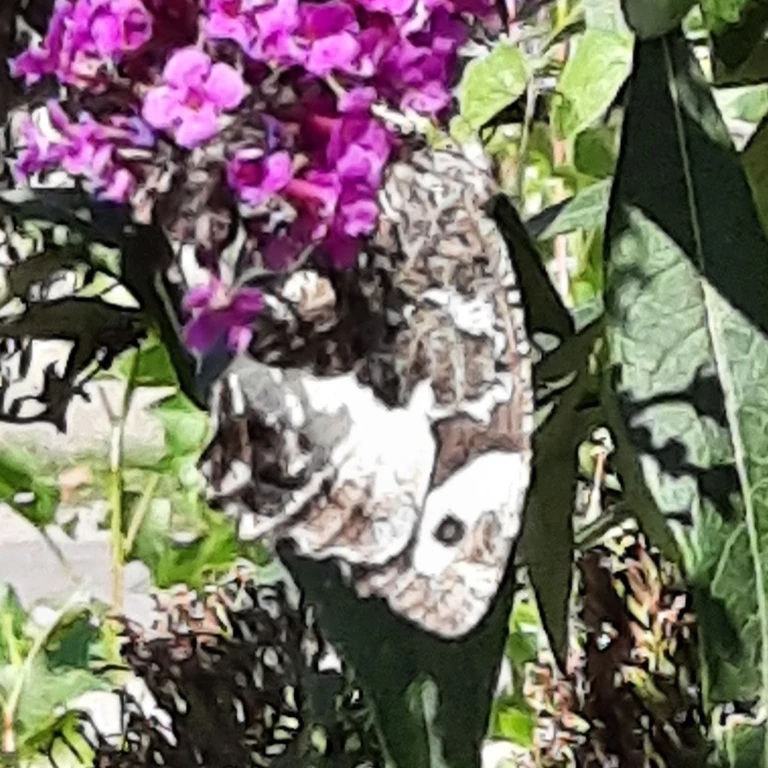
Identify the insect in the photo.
Brintesia circe
